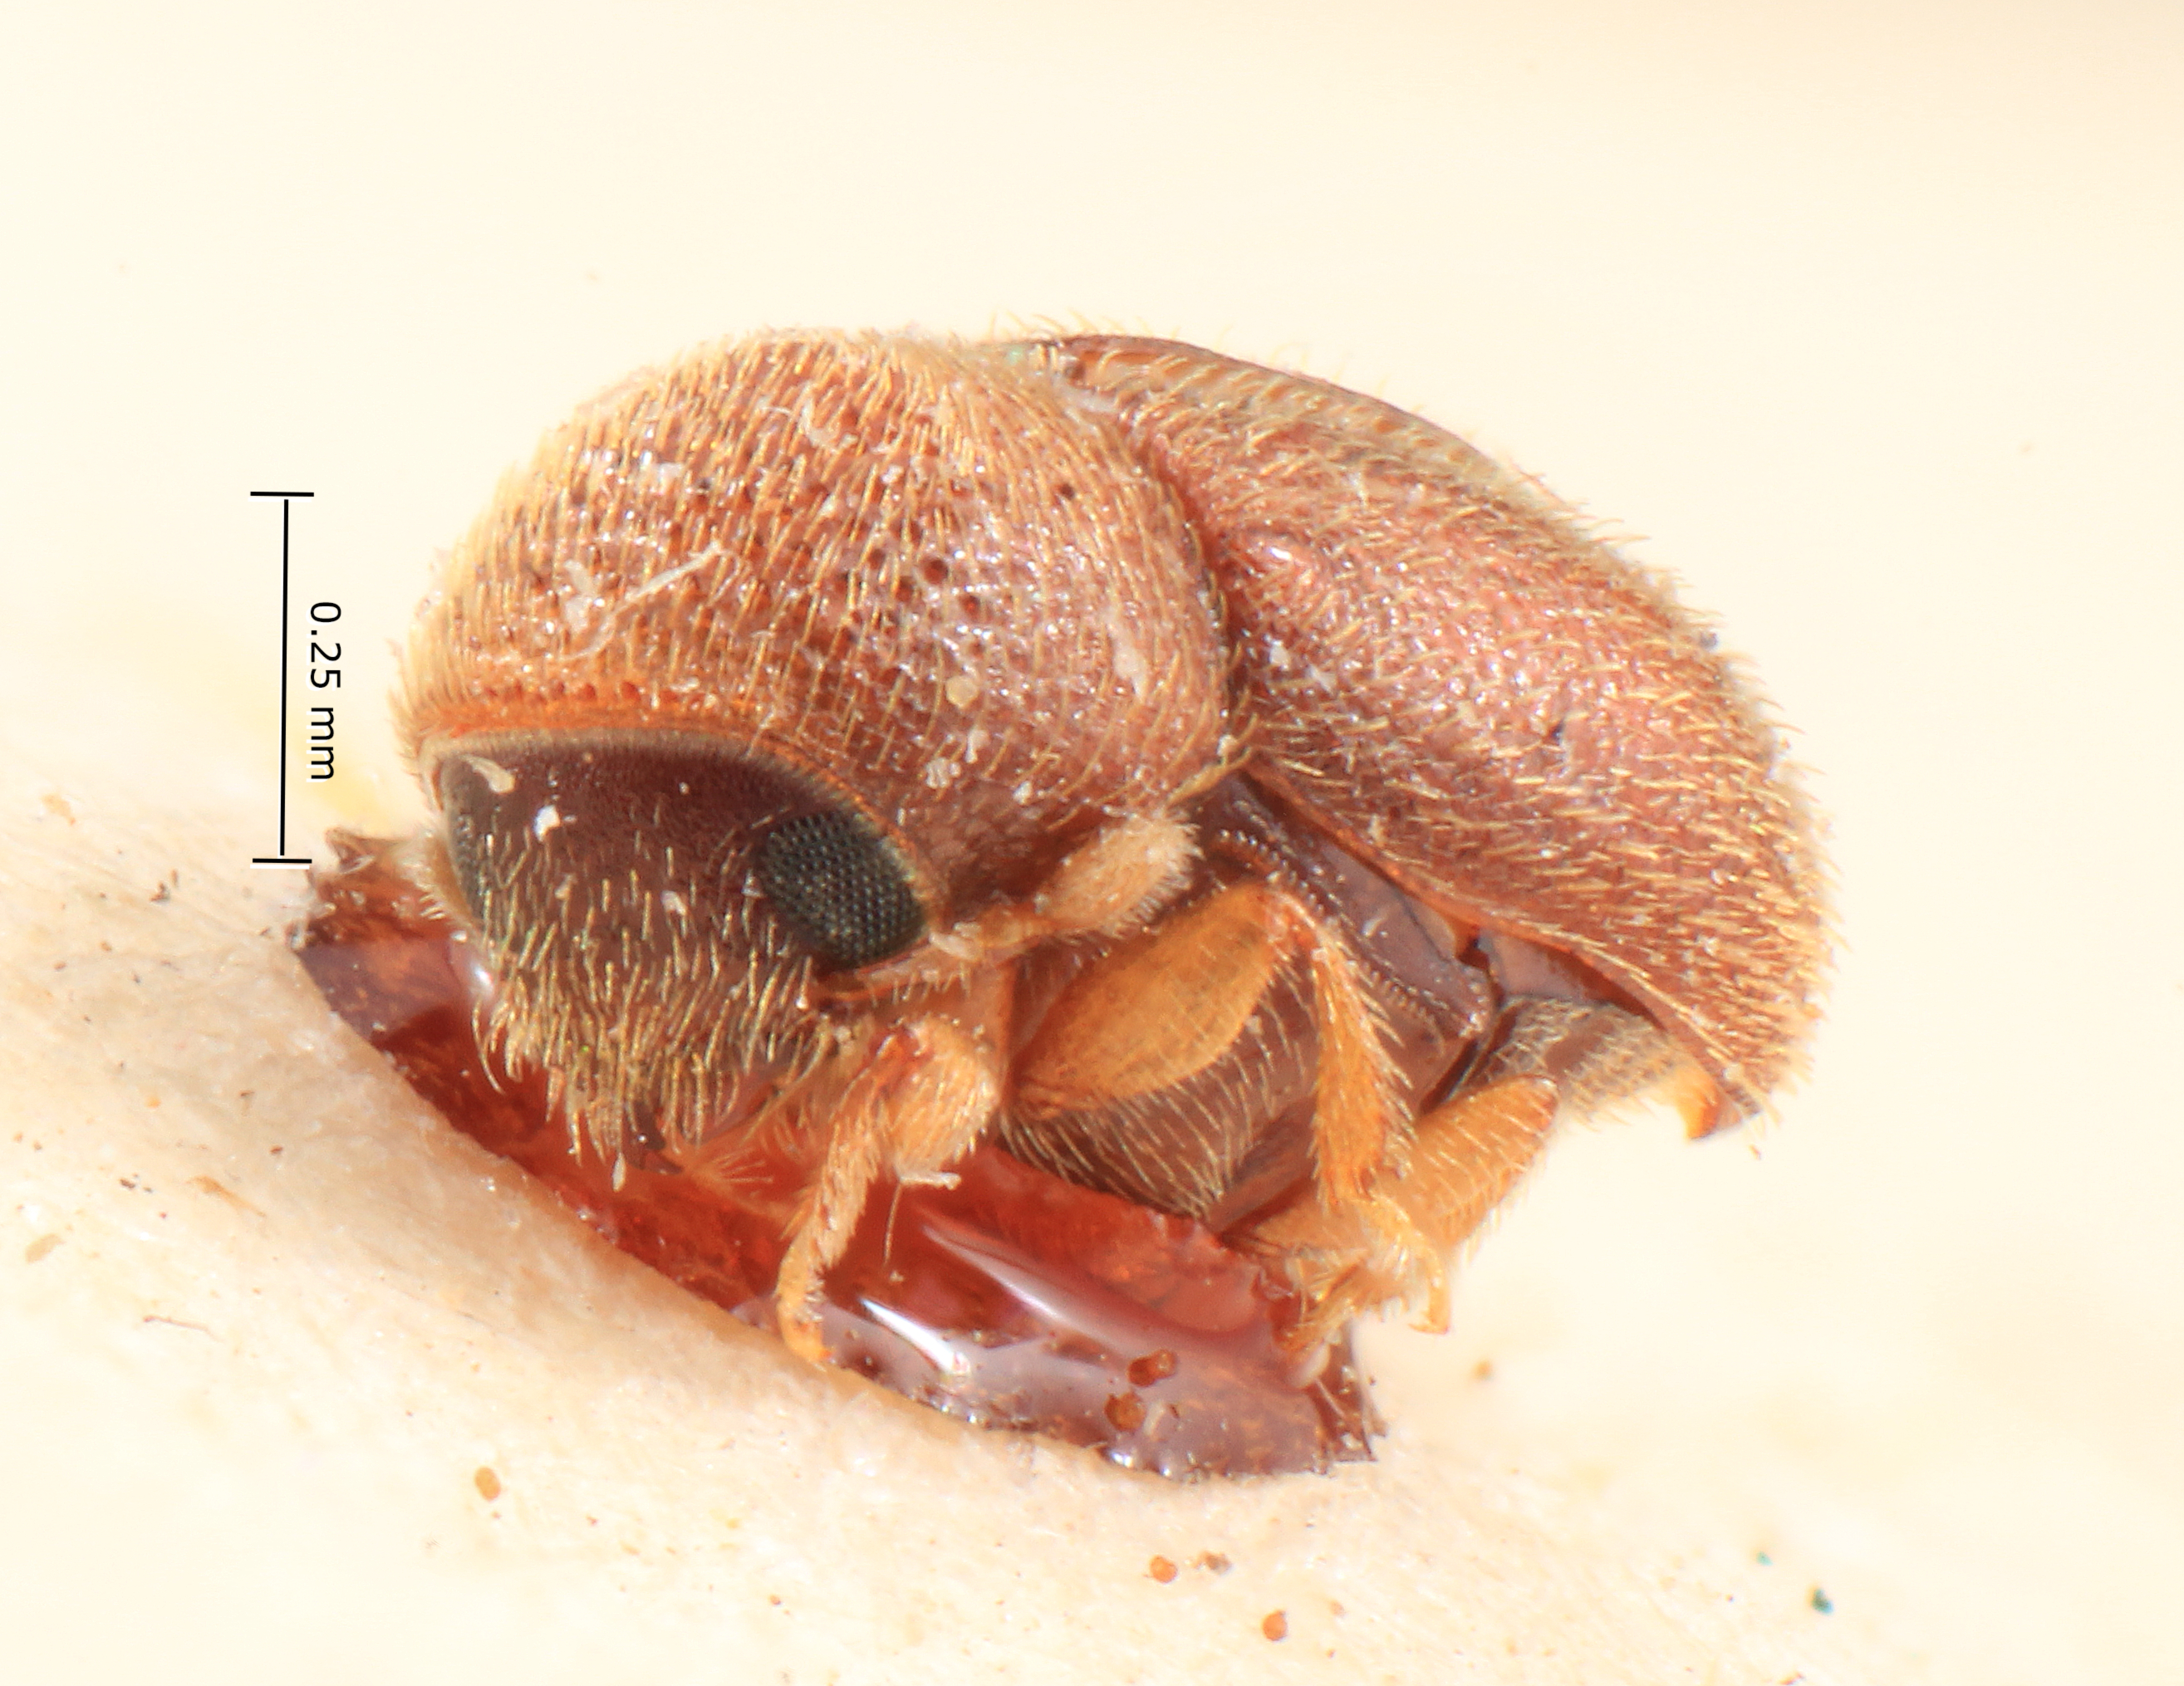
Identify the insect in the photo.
Cryphalomorphus minor
